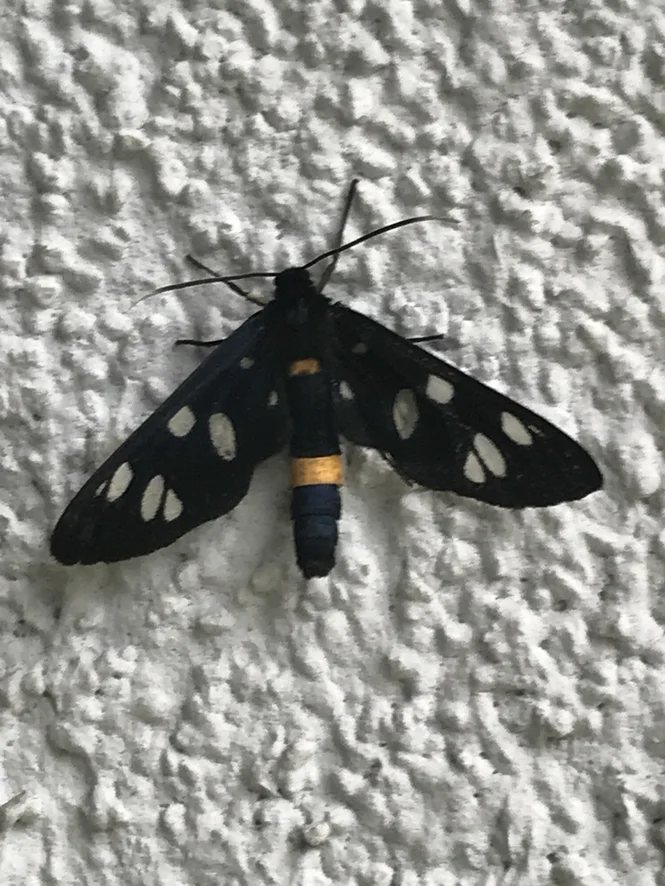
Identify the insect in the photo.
Amata phegea
